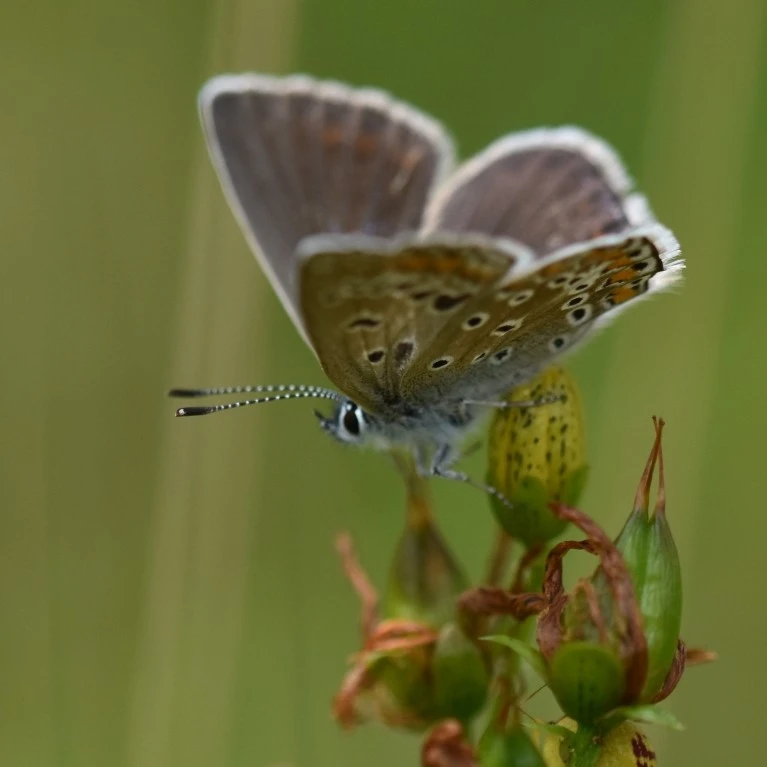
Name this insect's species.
Polyommatus icarus
